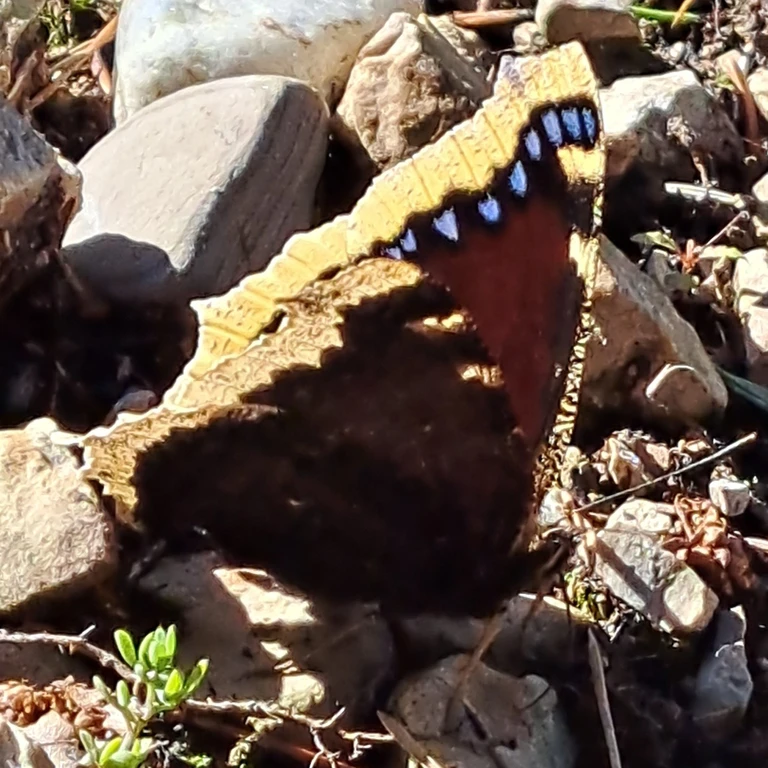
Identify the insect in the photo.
Nymphalis antiopa
